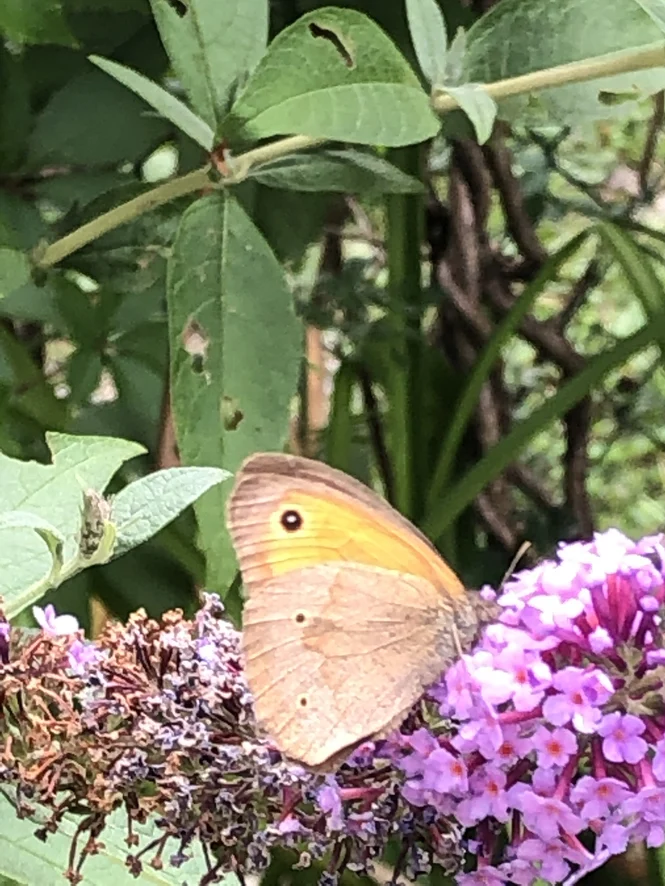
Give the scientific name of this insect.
Maniola jurtina
